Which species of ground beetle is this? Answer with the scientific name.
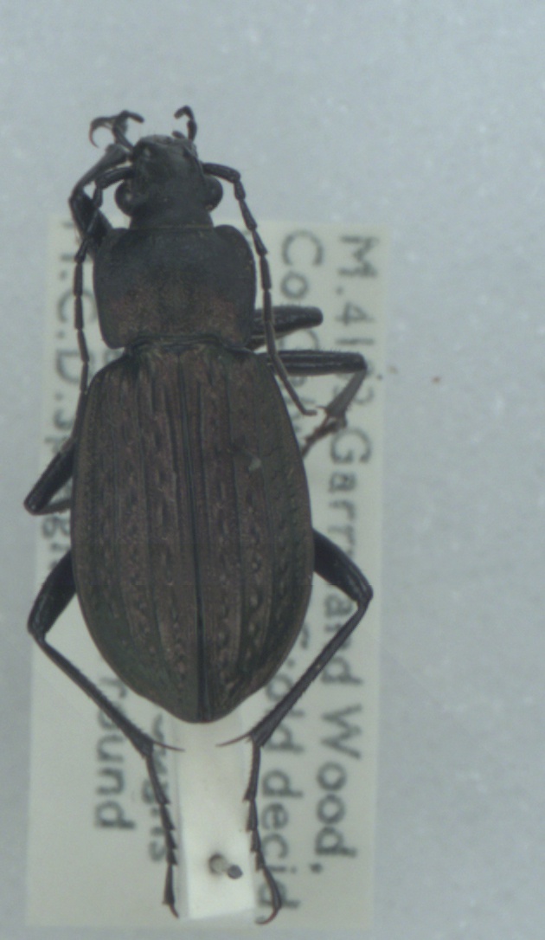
Carabus granulatus
